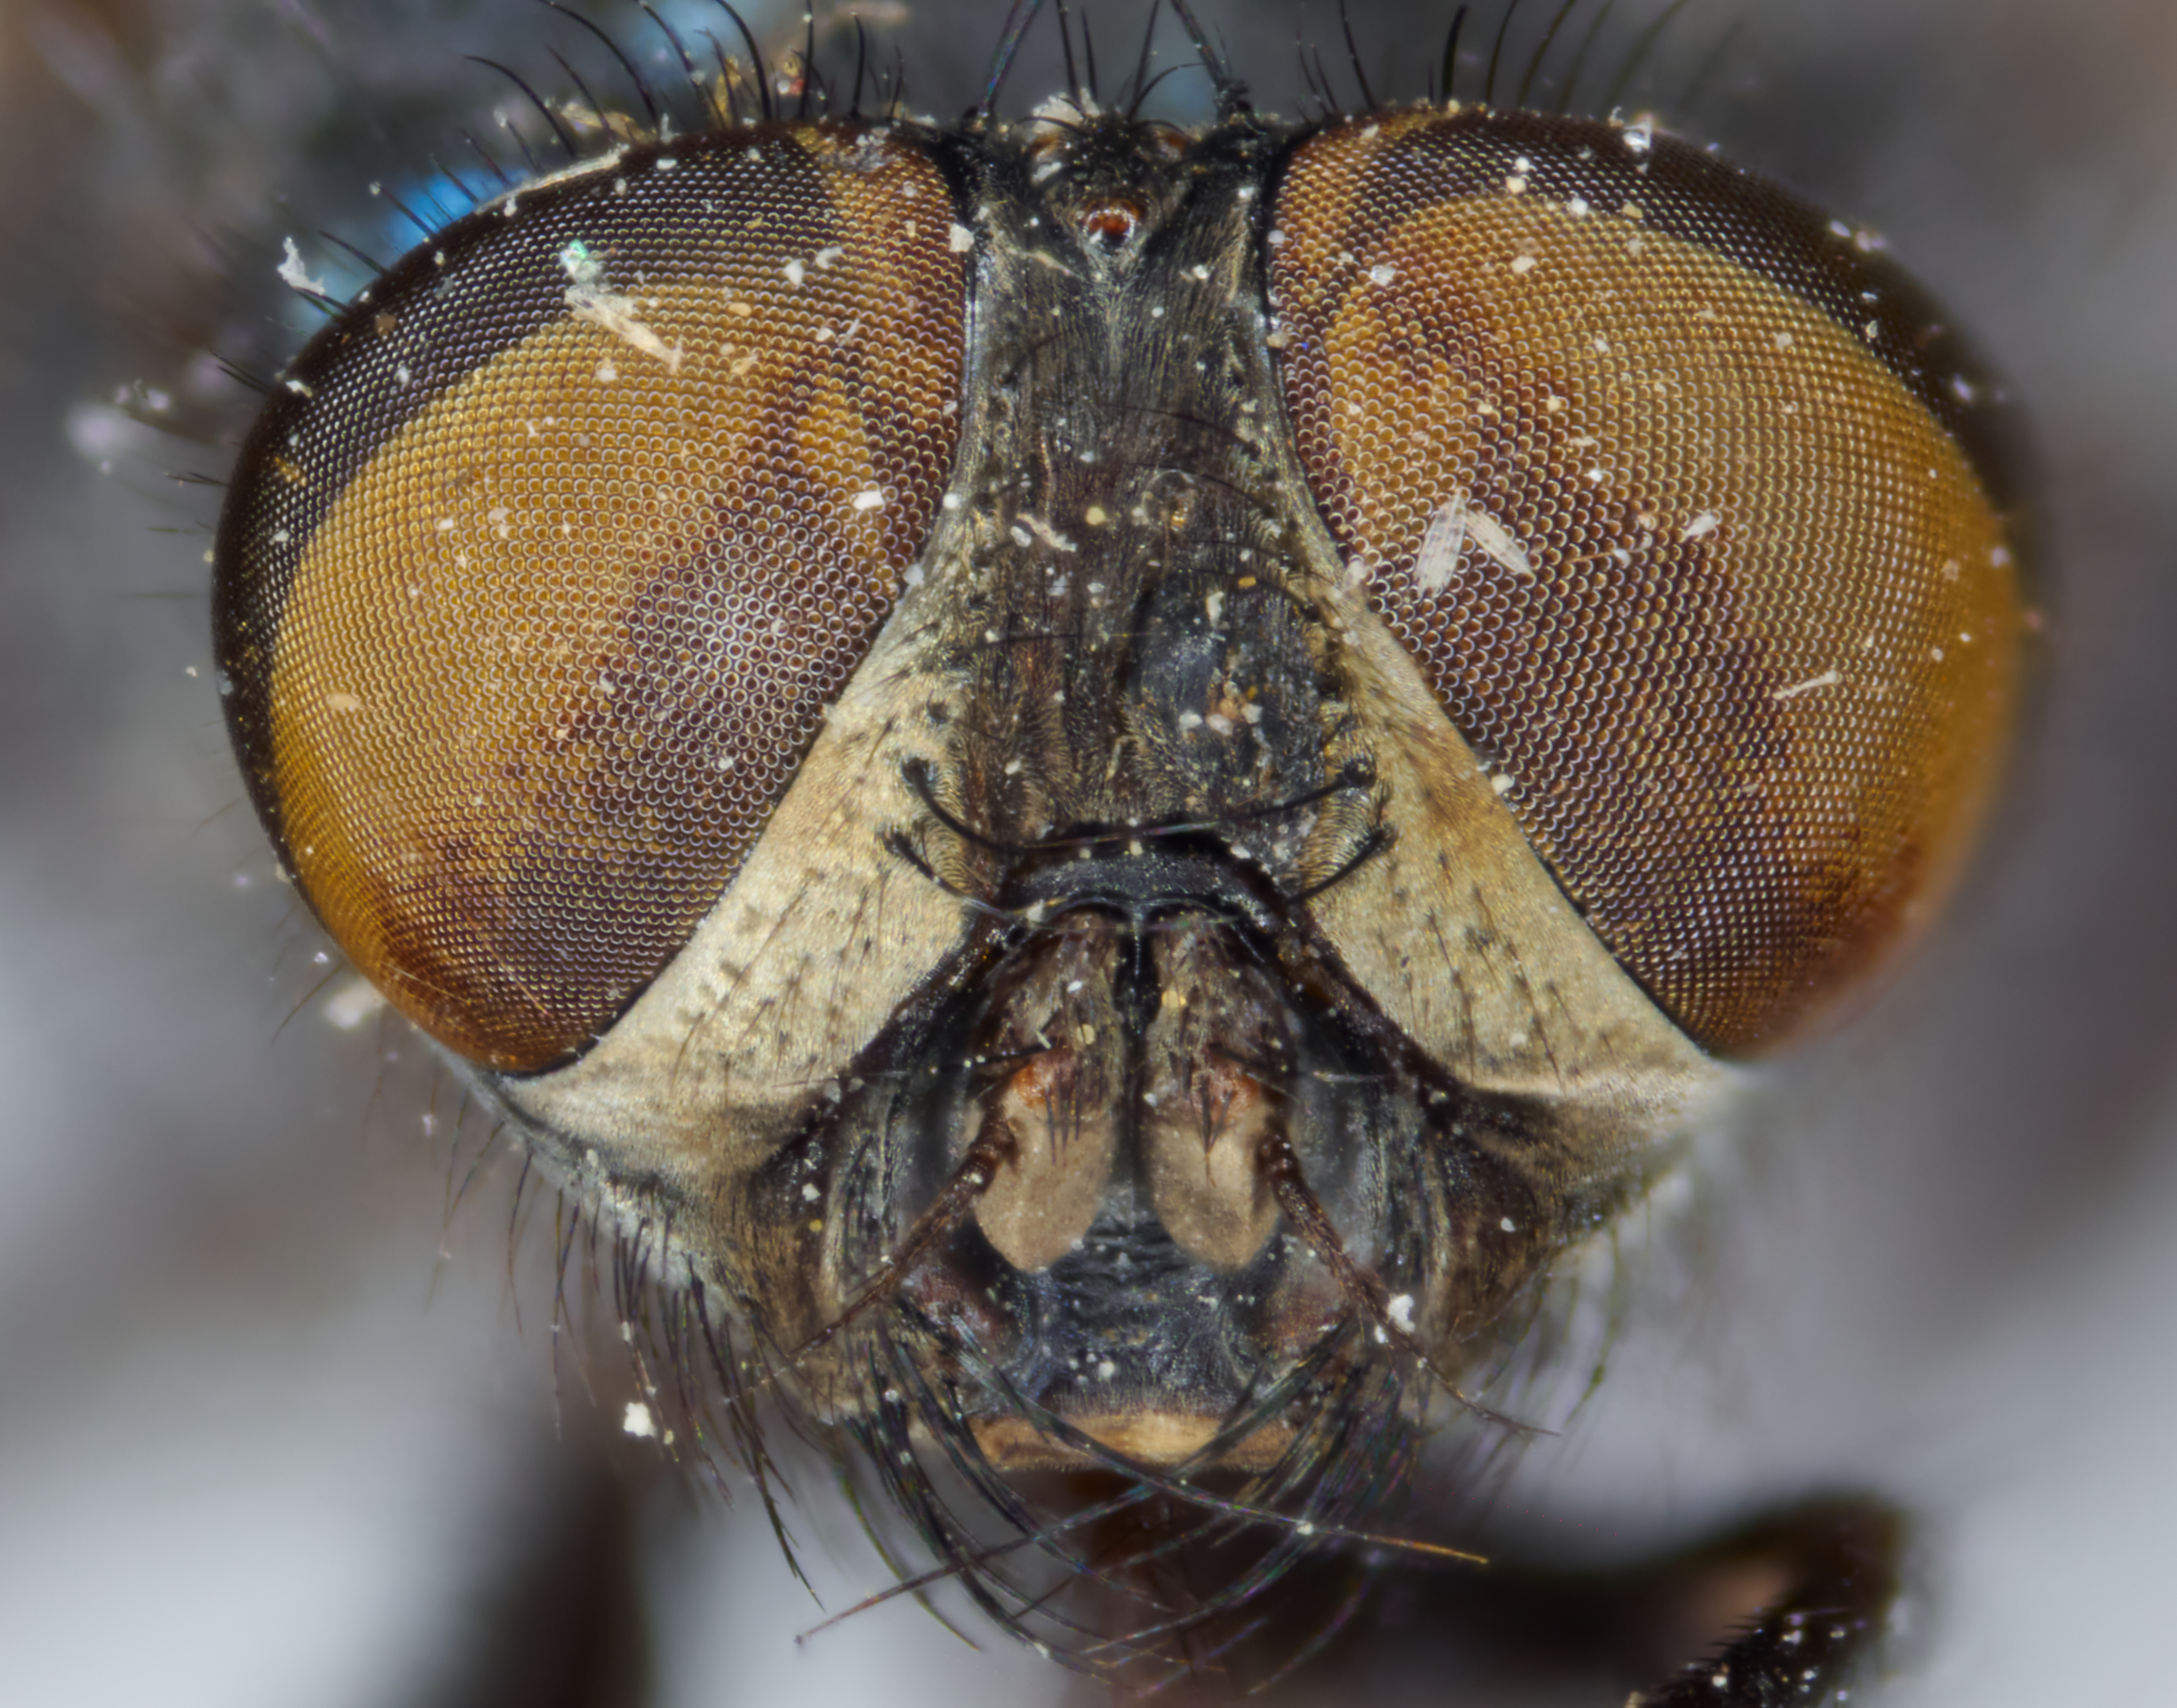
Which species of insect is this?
Apaulina sapphira
